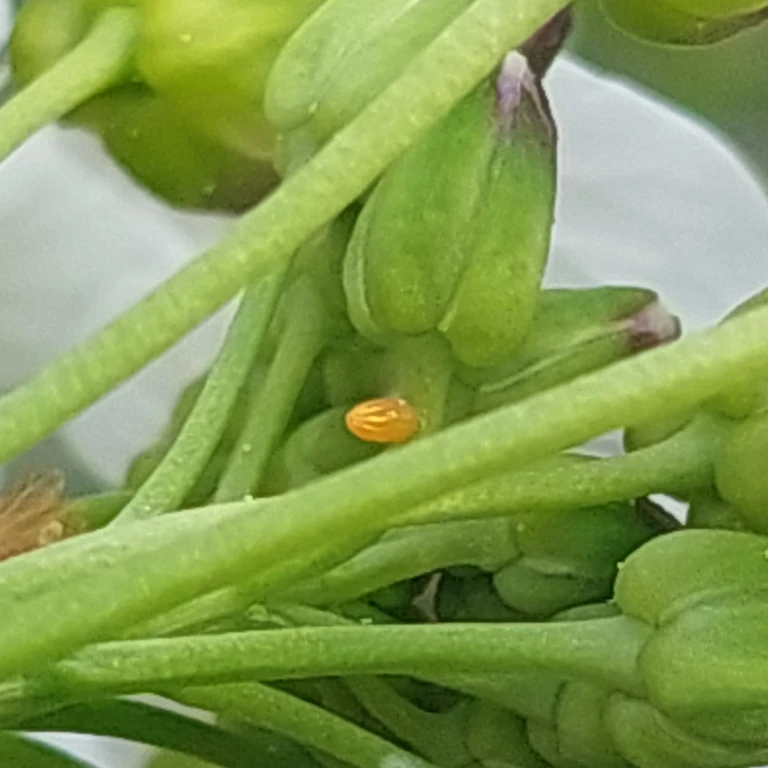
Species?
Anthocharis cardamines
